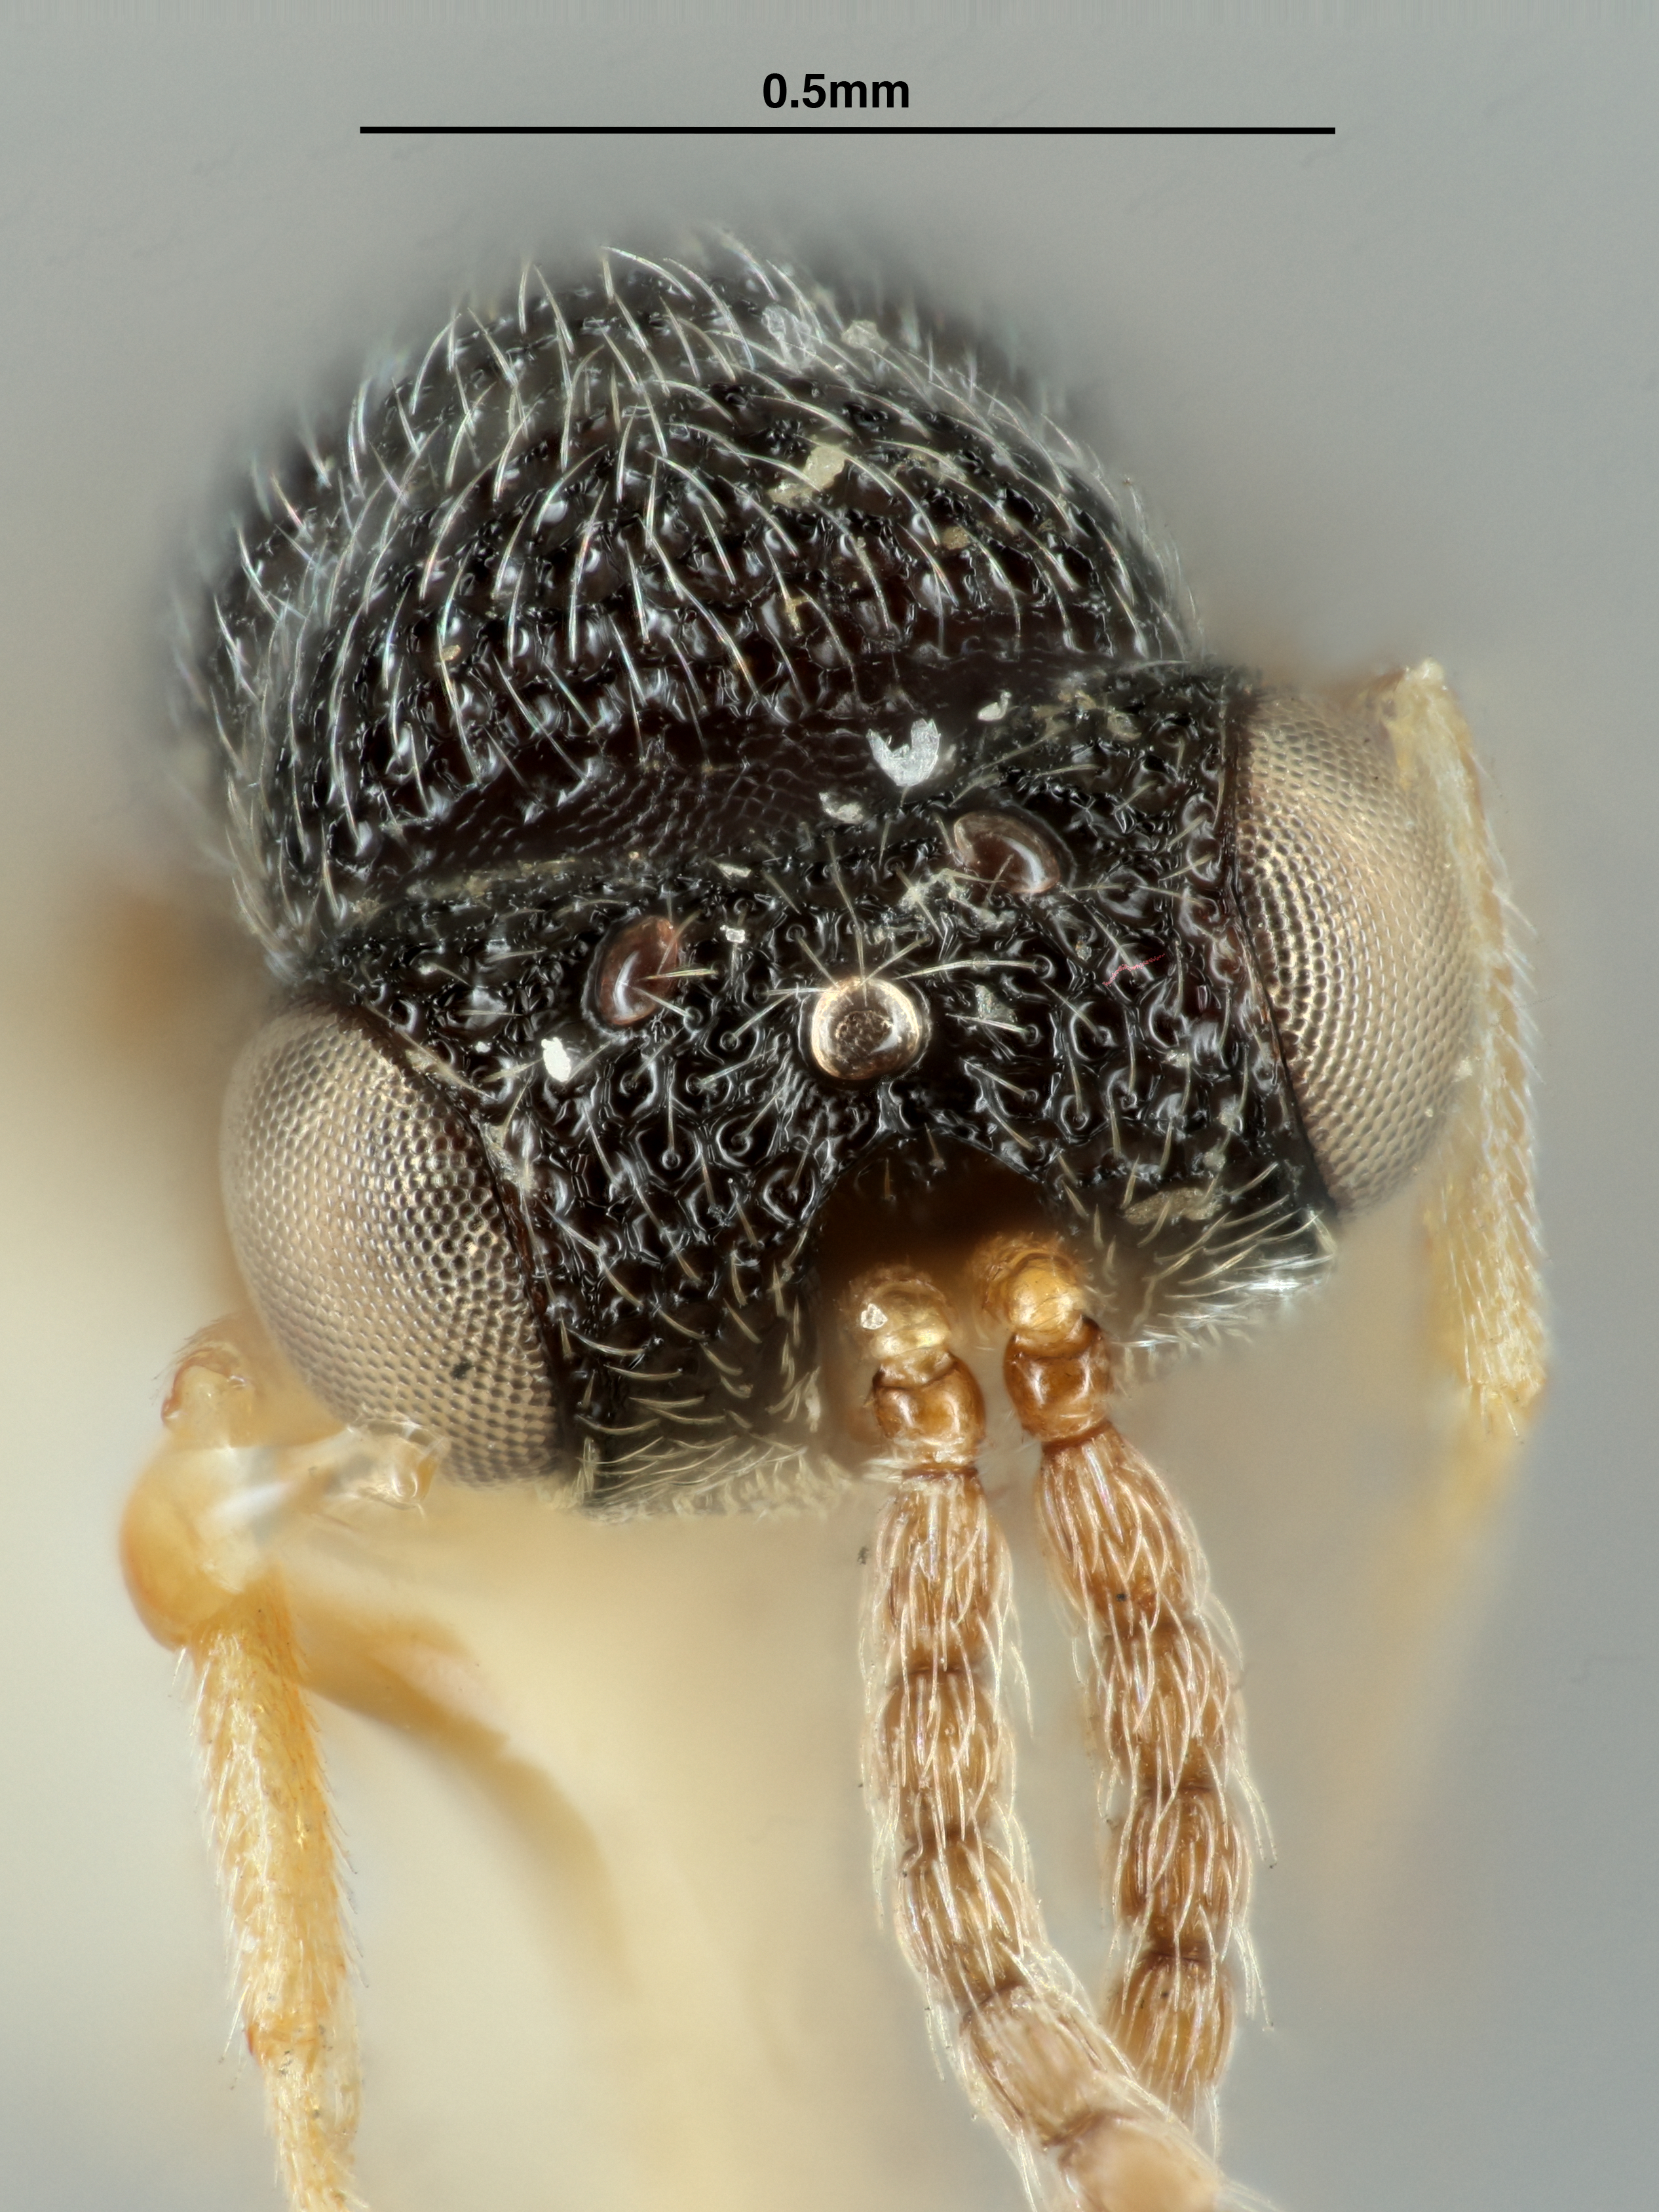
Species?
Eurytoma manilensis
